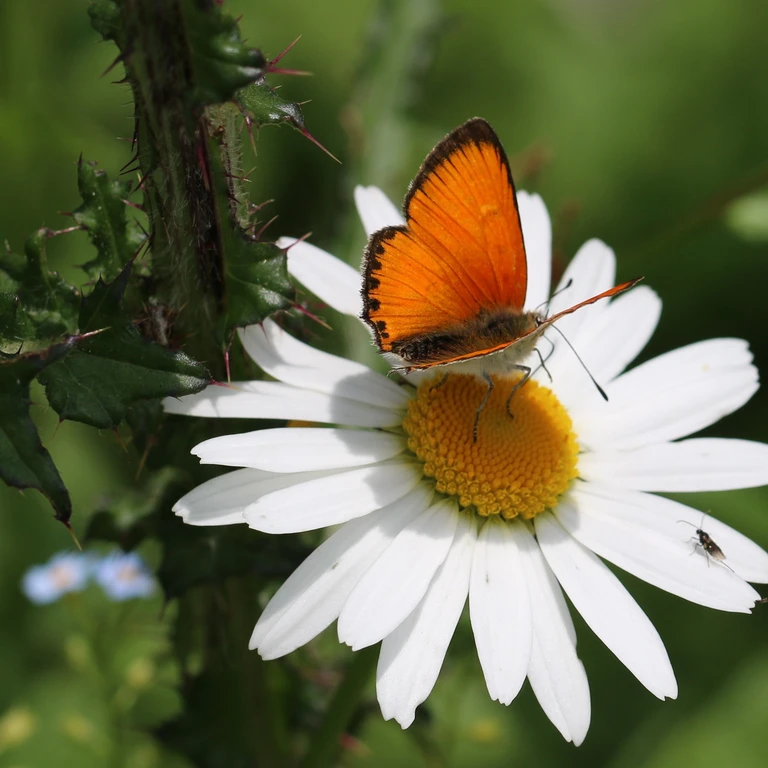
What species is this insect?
Lycaena virgaureae
